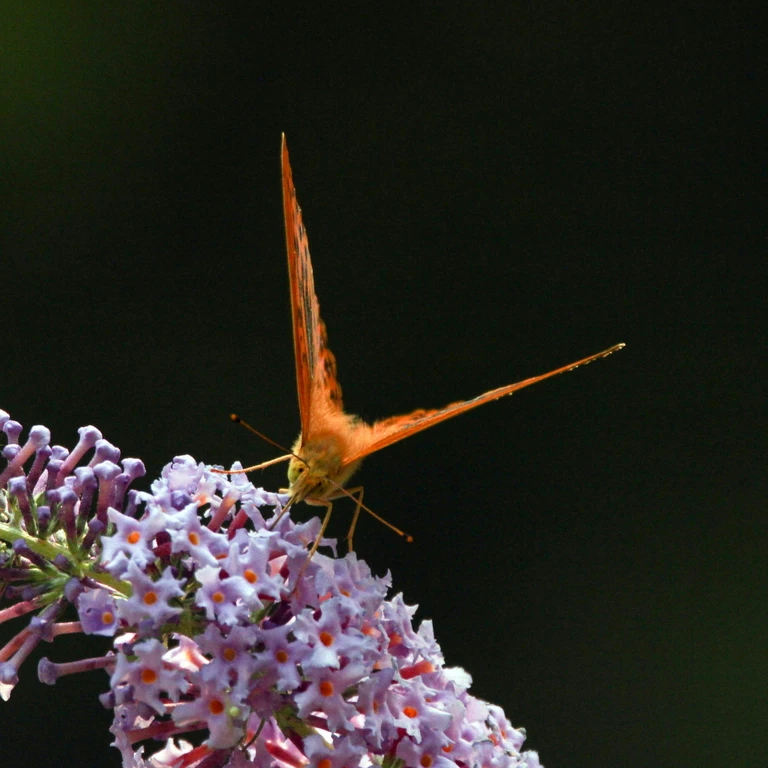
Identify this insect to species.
Argynnis paphia
